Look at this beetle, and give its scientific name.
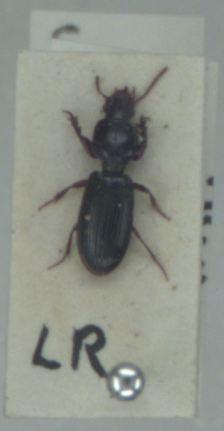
Clivina fossor
